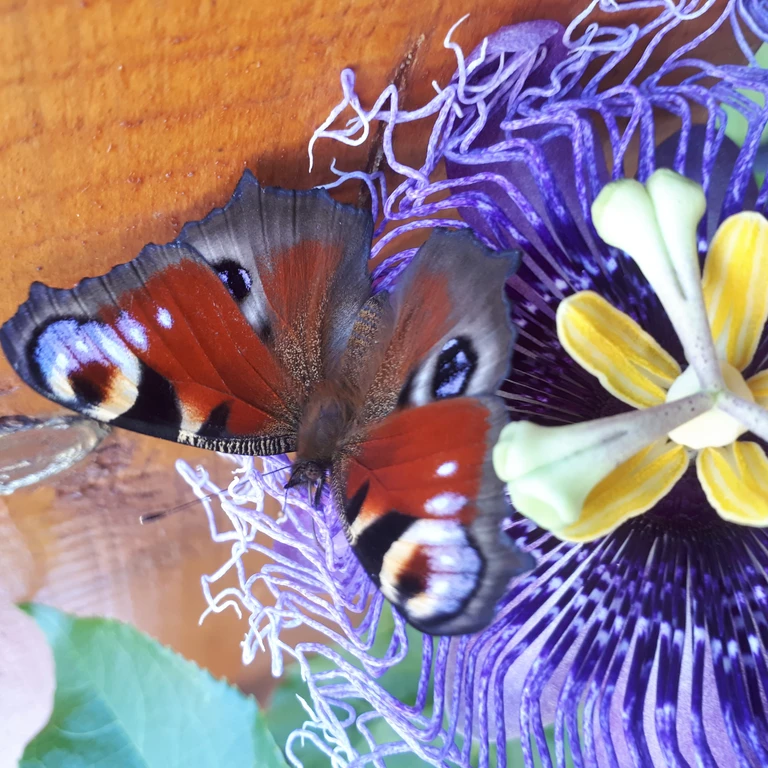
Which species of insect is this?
Aglais io
